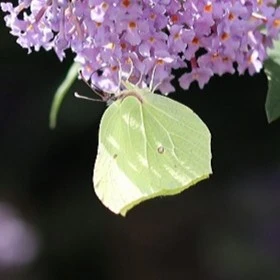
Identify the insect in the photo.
Gonepteryx rhamni
